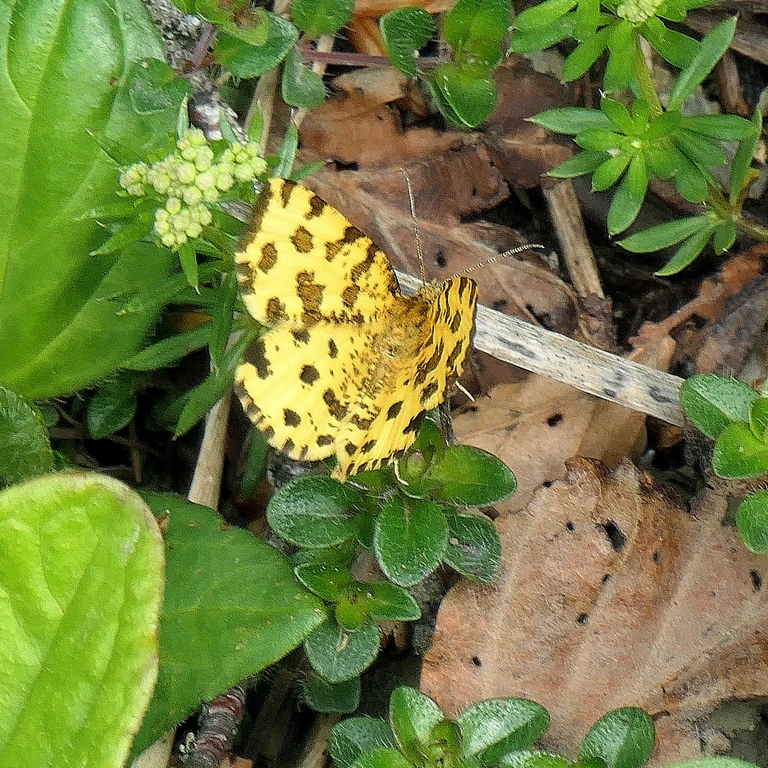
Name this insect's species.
Pseudopanthera macularia
